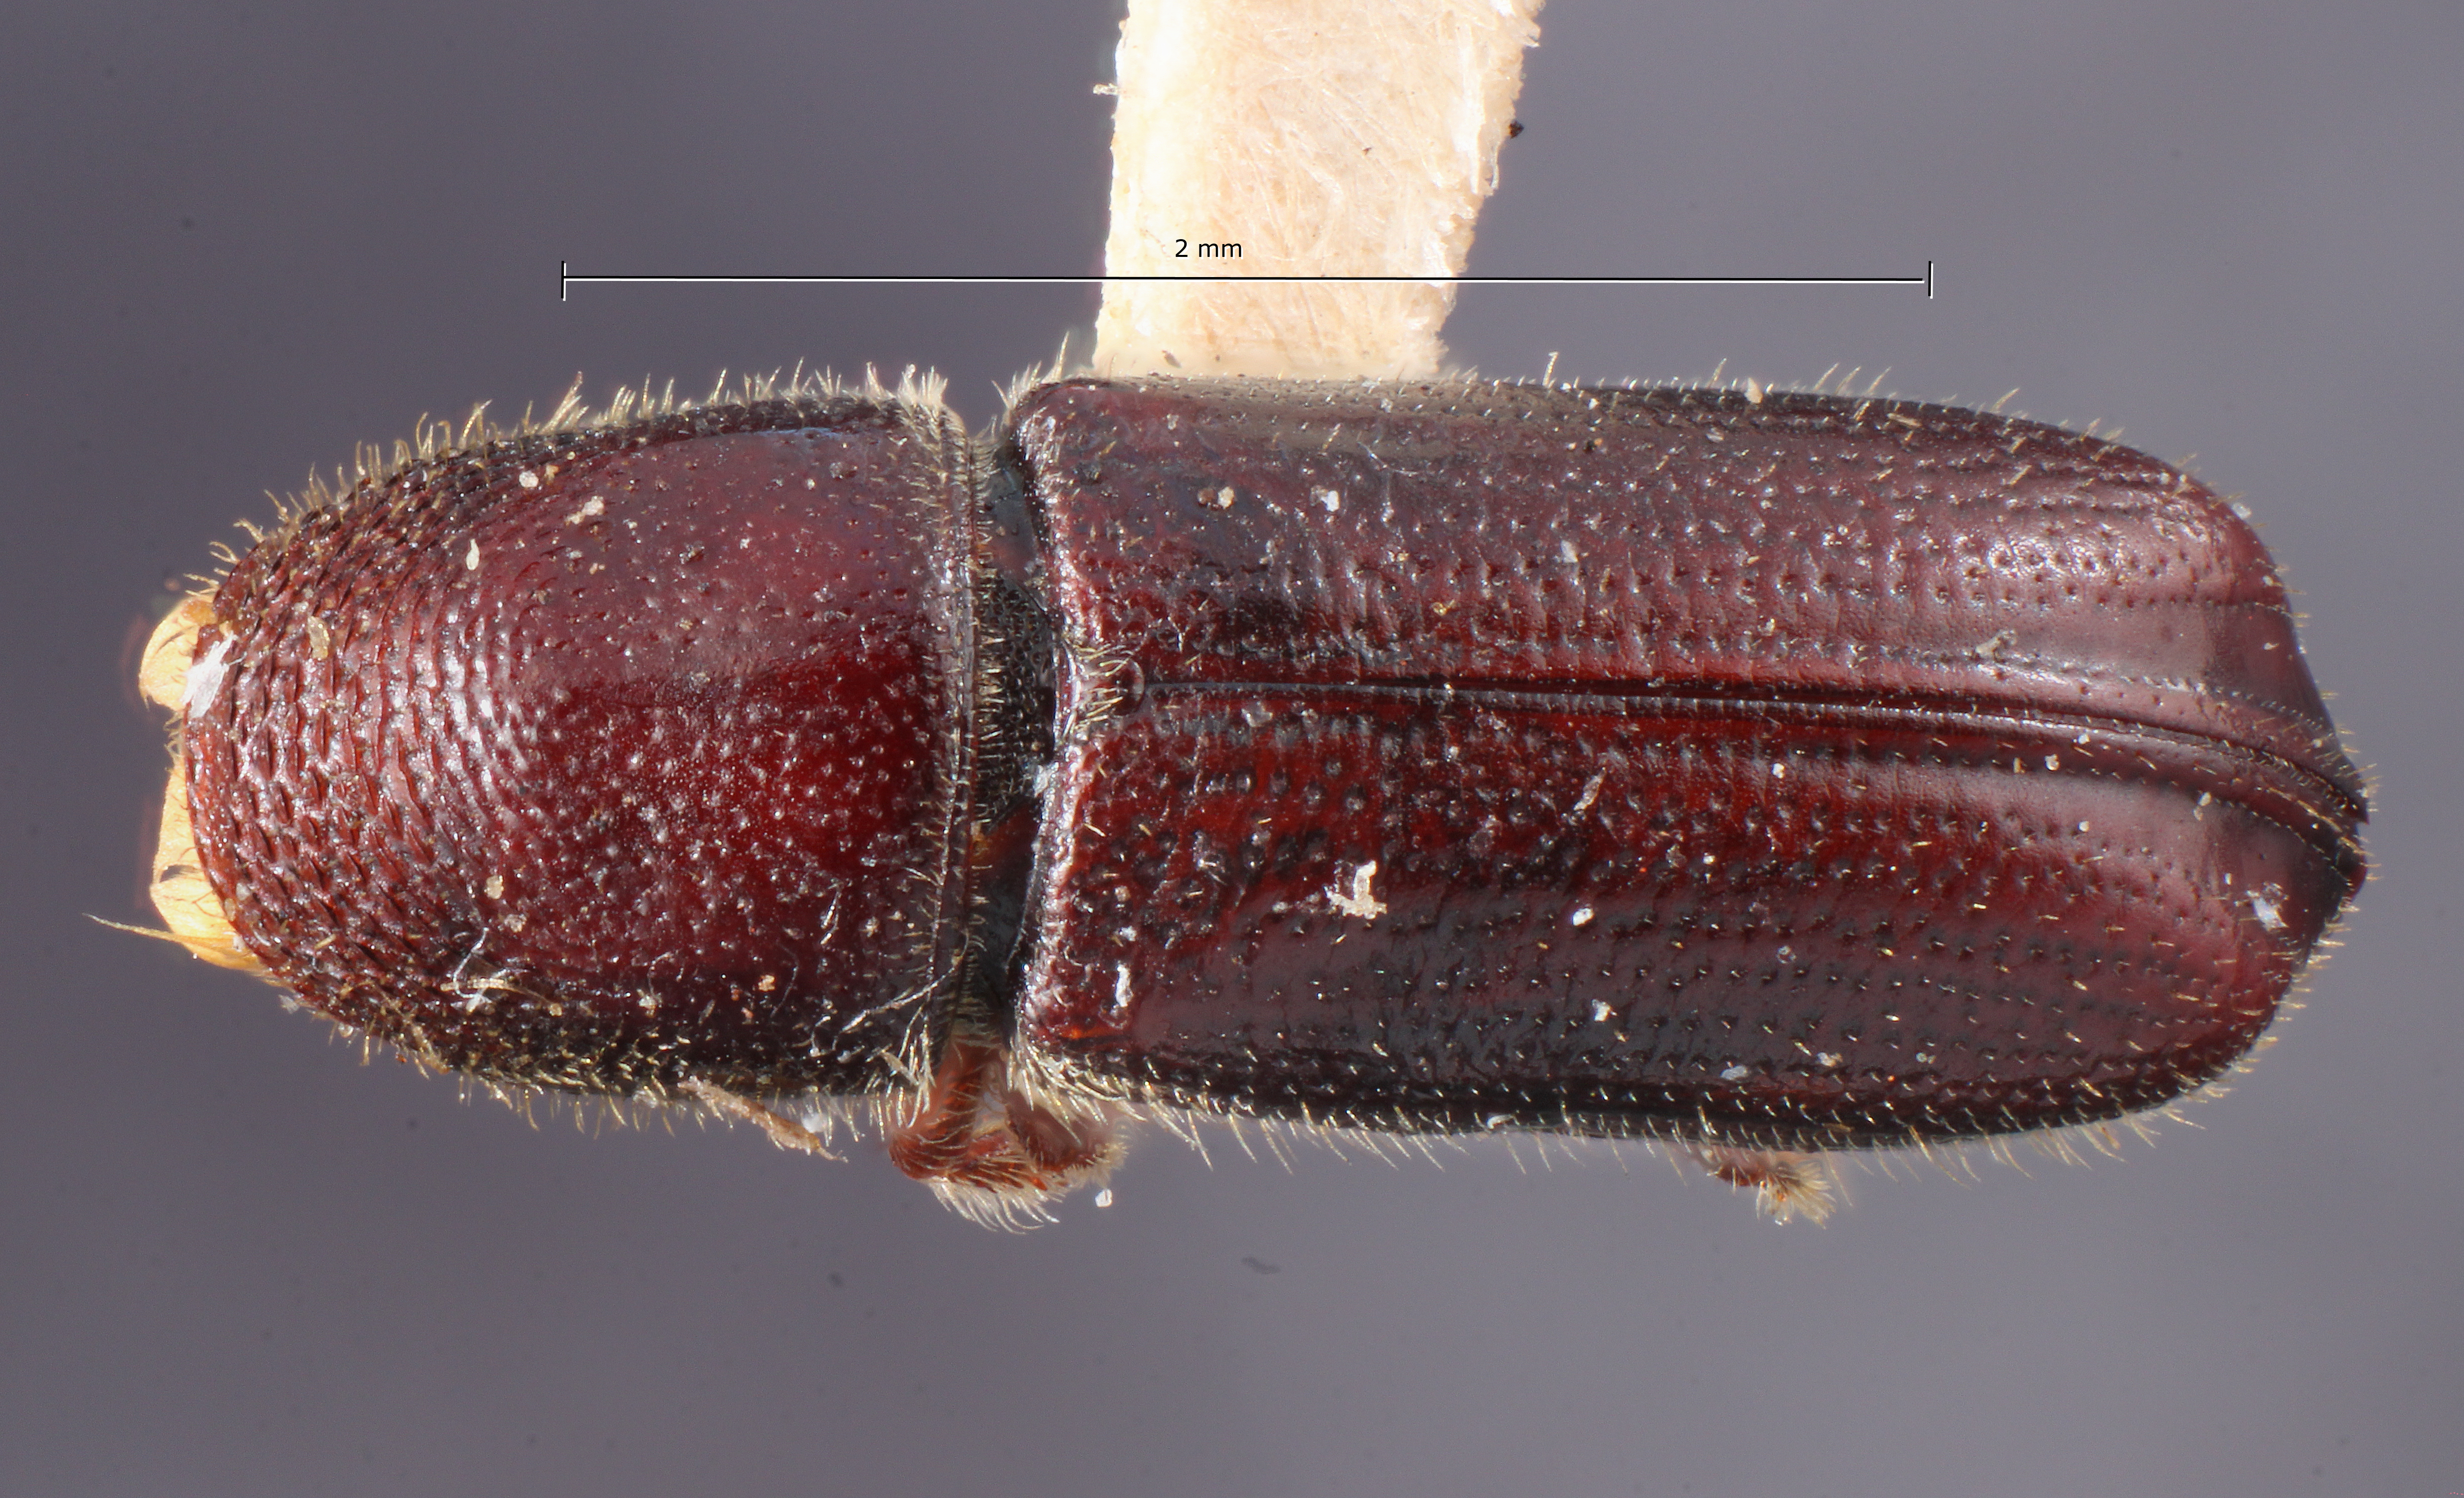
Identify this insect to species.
Pityophthorus ingens
